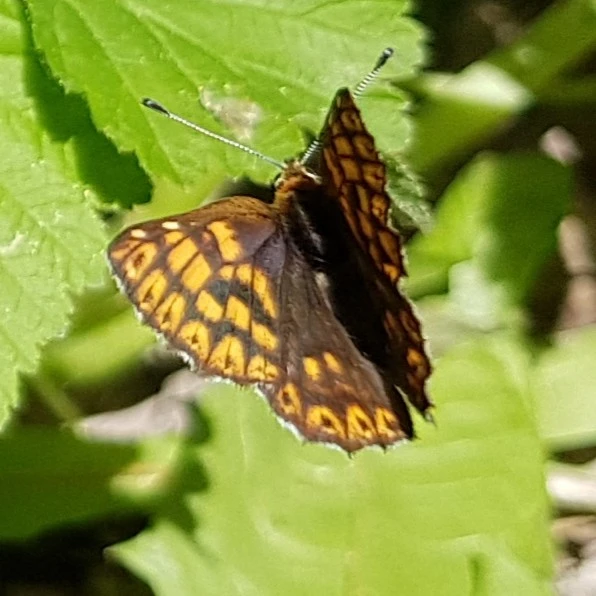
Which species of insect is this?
Hamearis lucina
